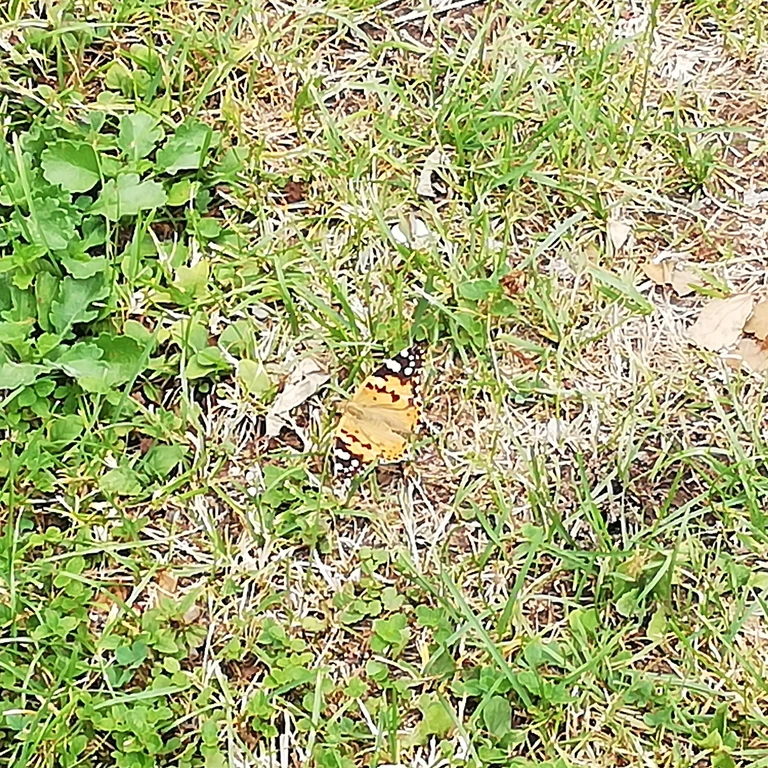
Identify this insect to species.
Vanessa cardui
